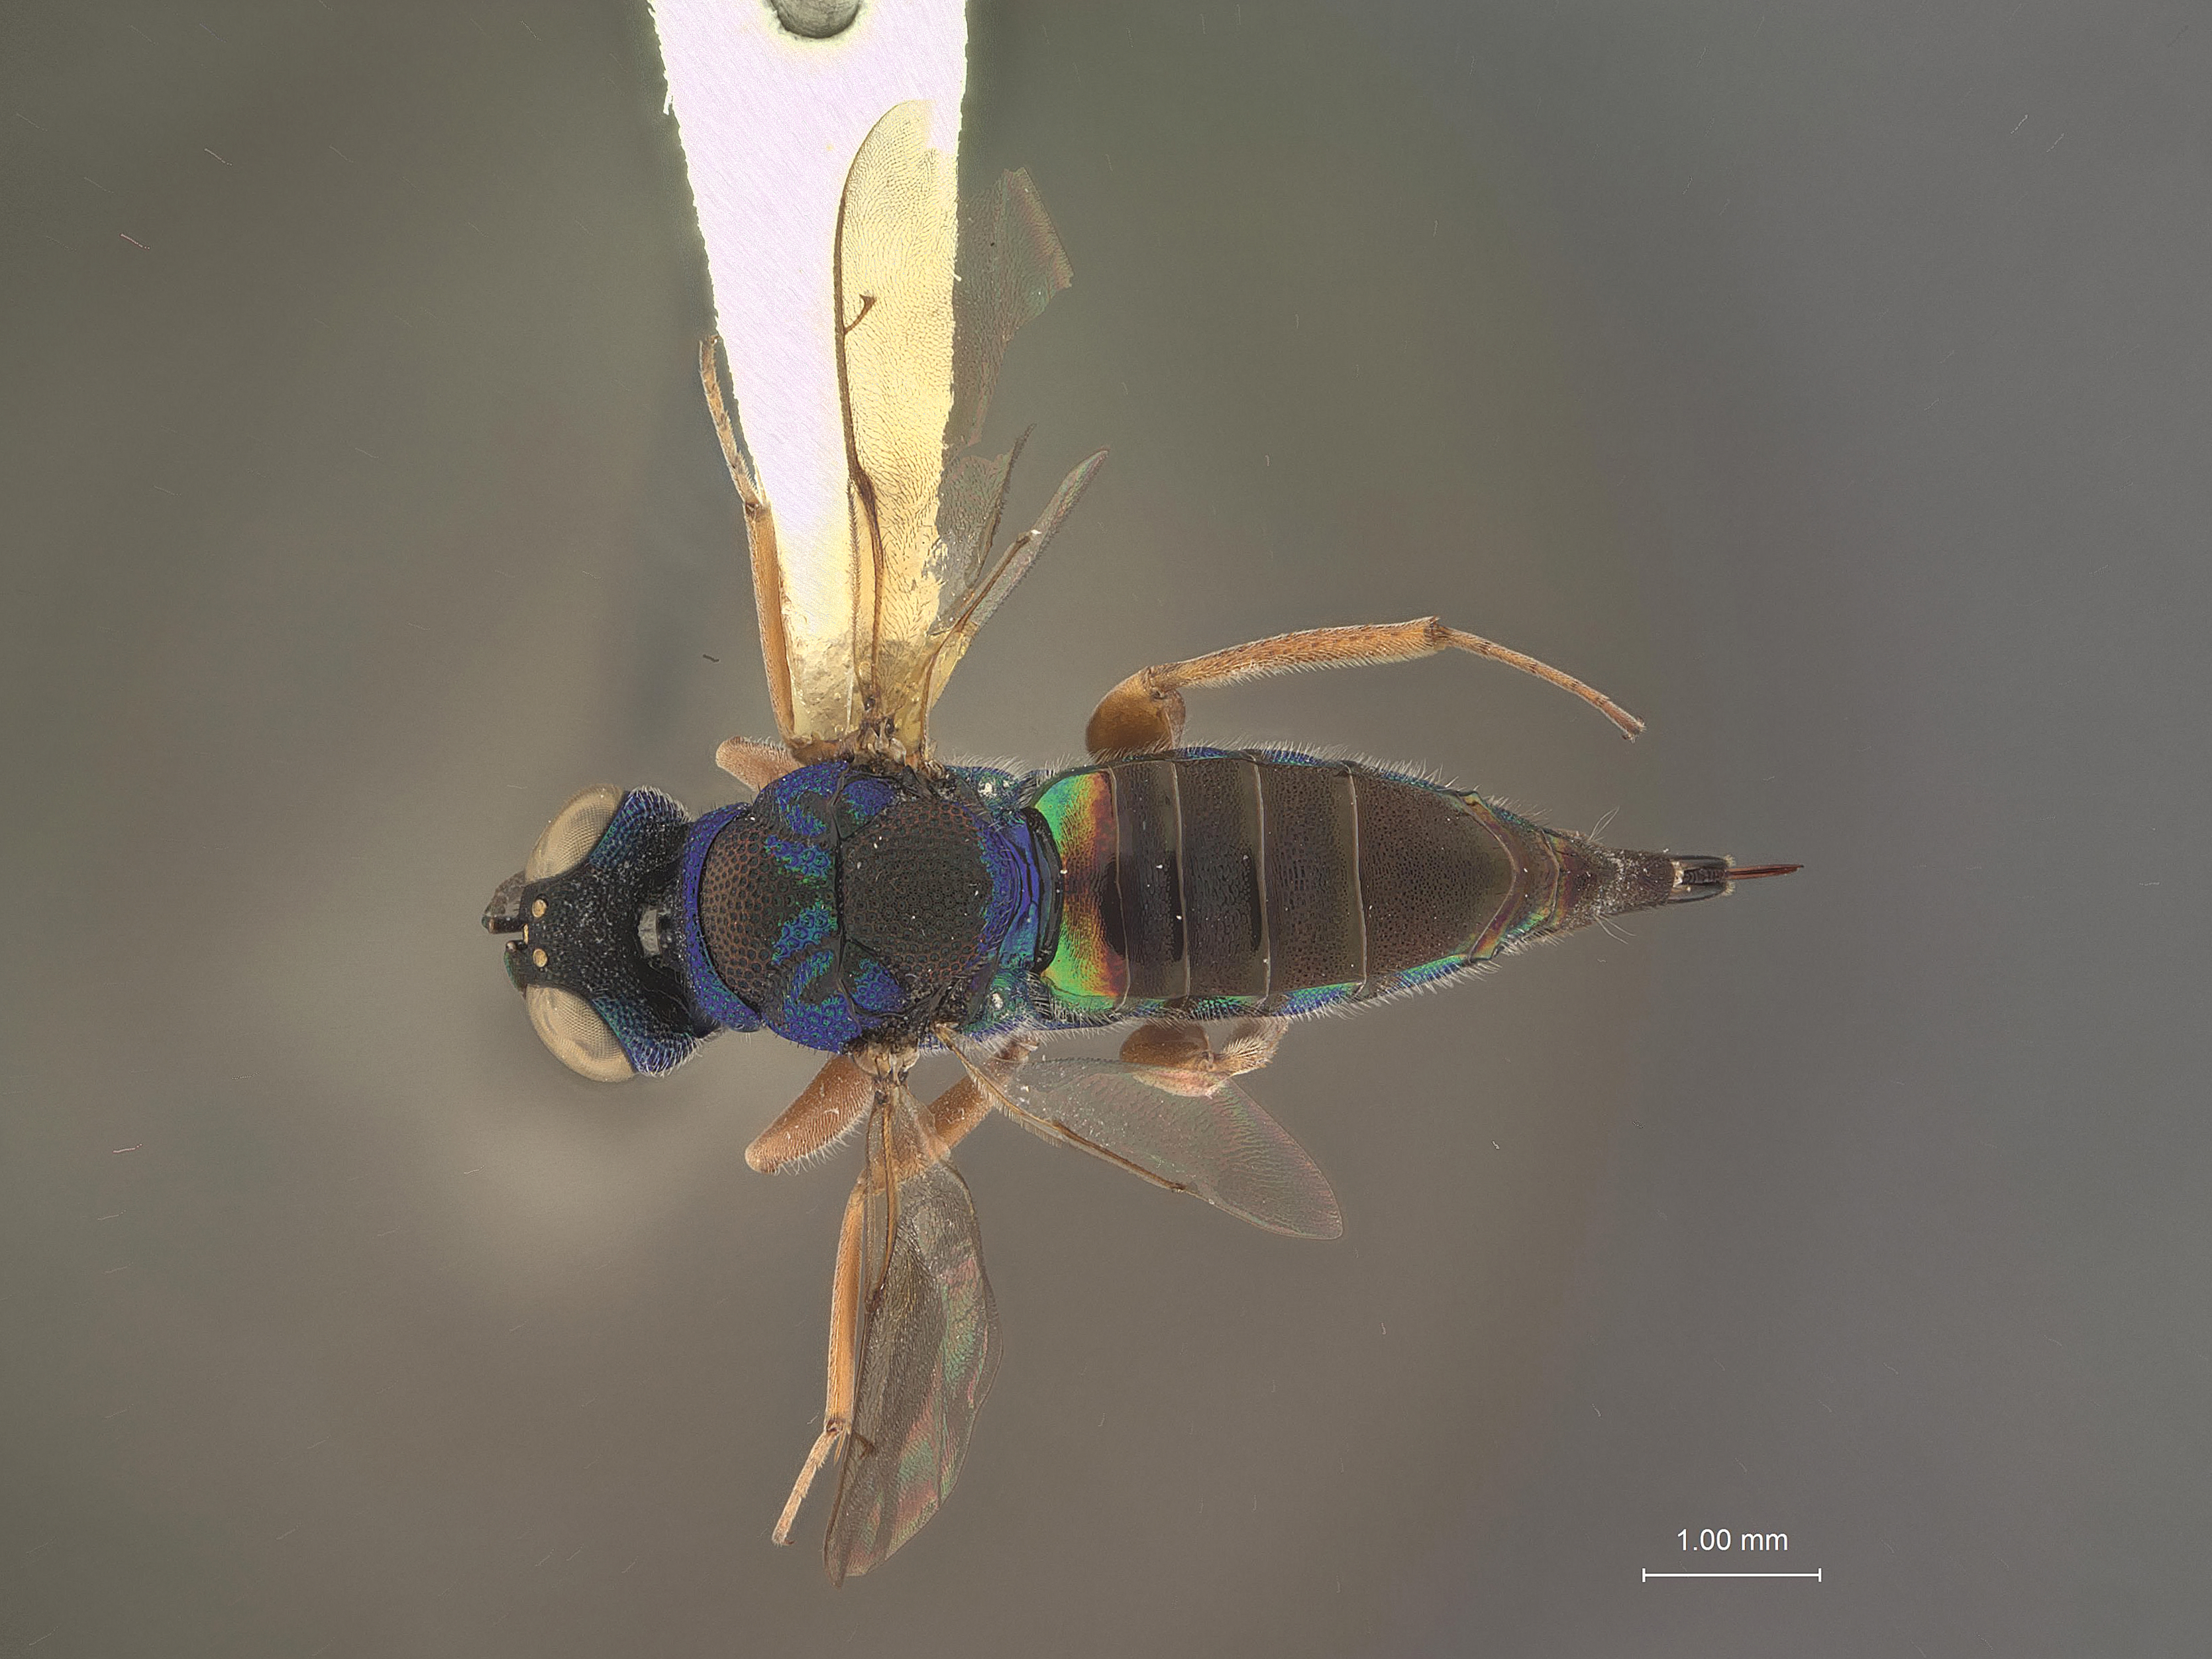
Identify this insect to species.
Hadroepistenia glabra
